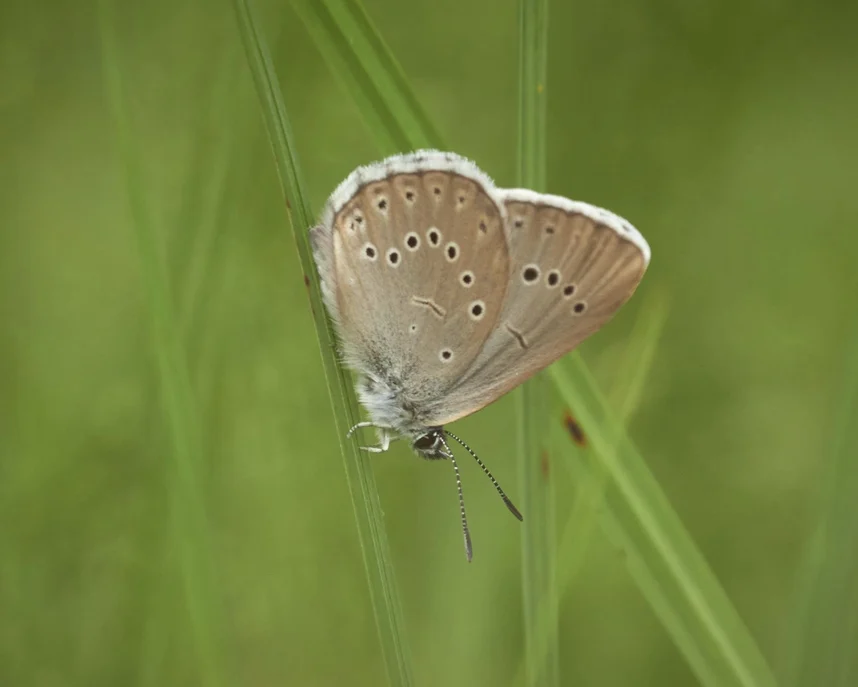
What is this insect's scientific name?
Phengaris teleius
